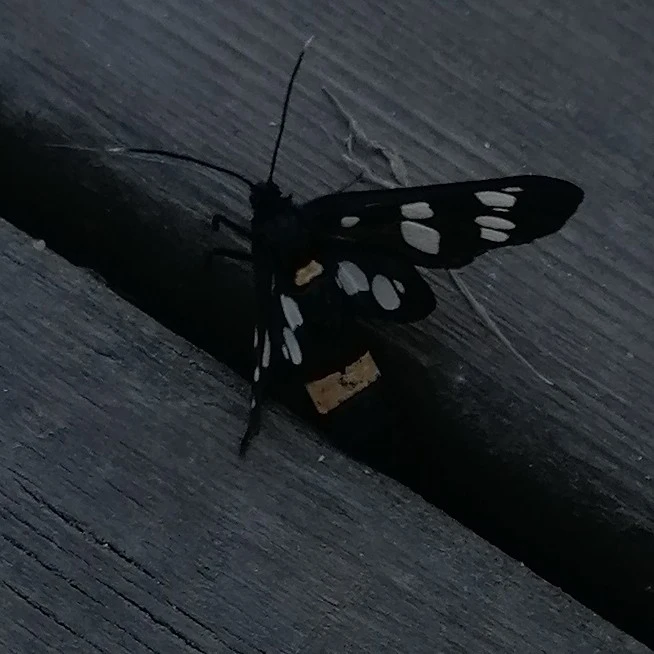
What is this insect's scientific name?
Amata phegea
